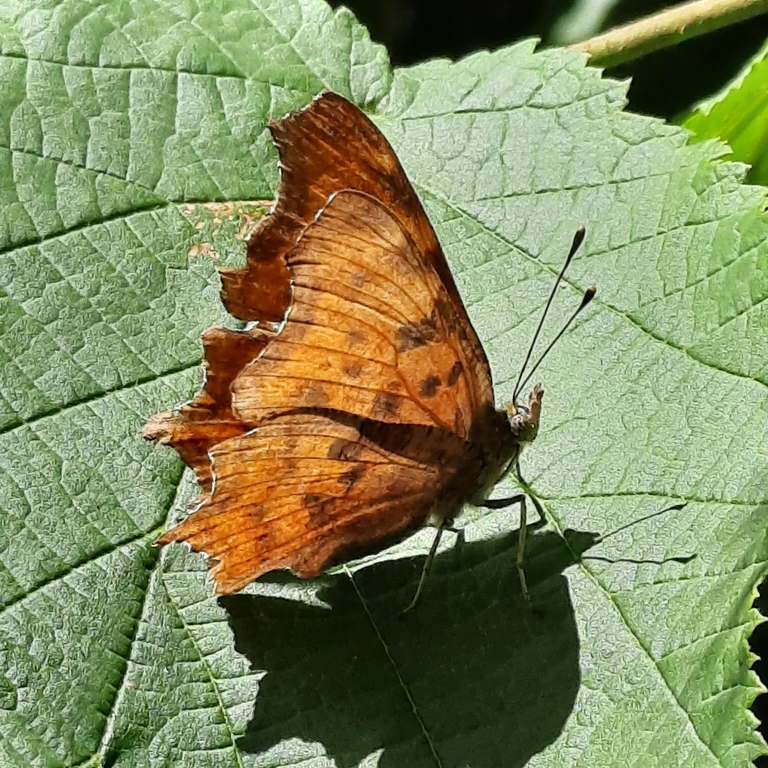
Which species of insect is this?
Polygonia c-album
